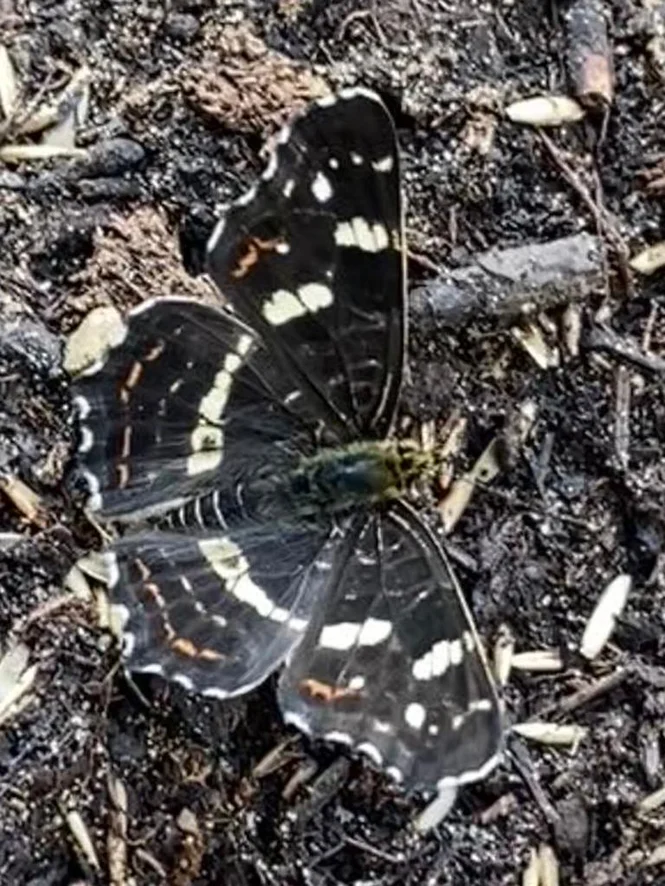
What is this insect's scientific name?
Araschnia levana
